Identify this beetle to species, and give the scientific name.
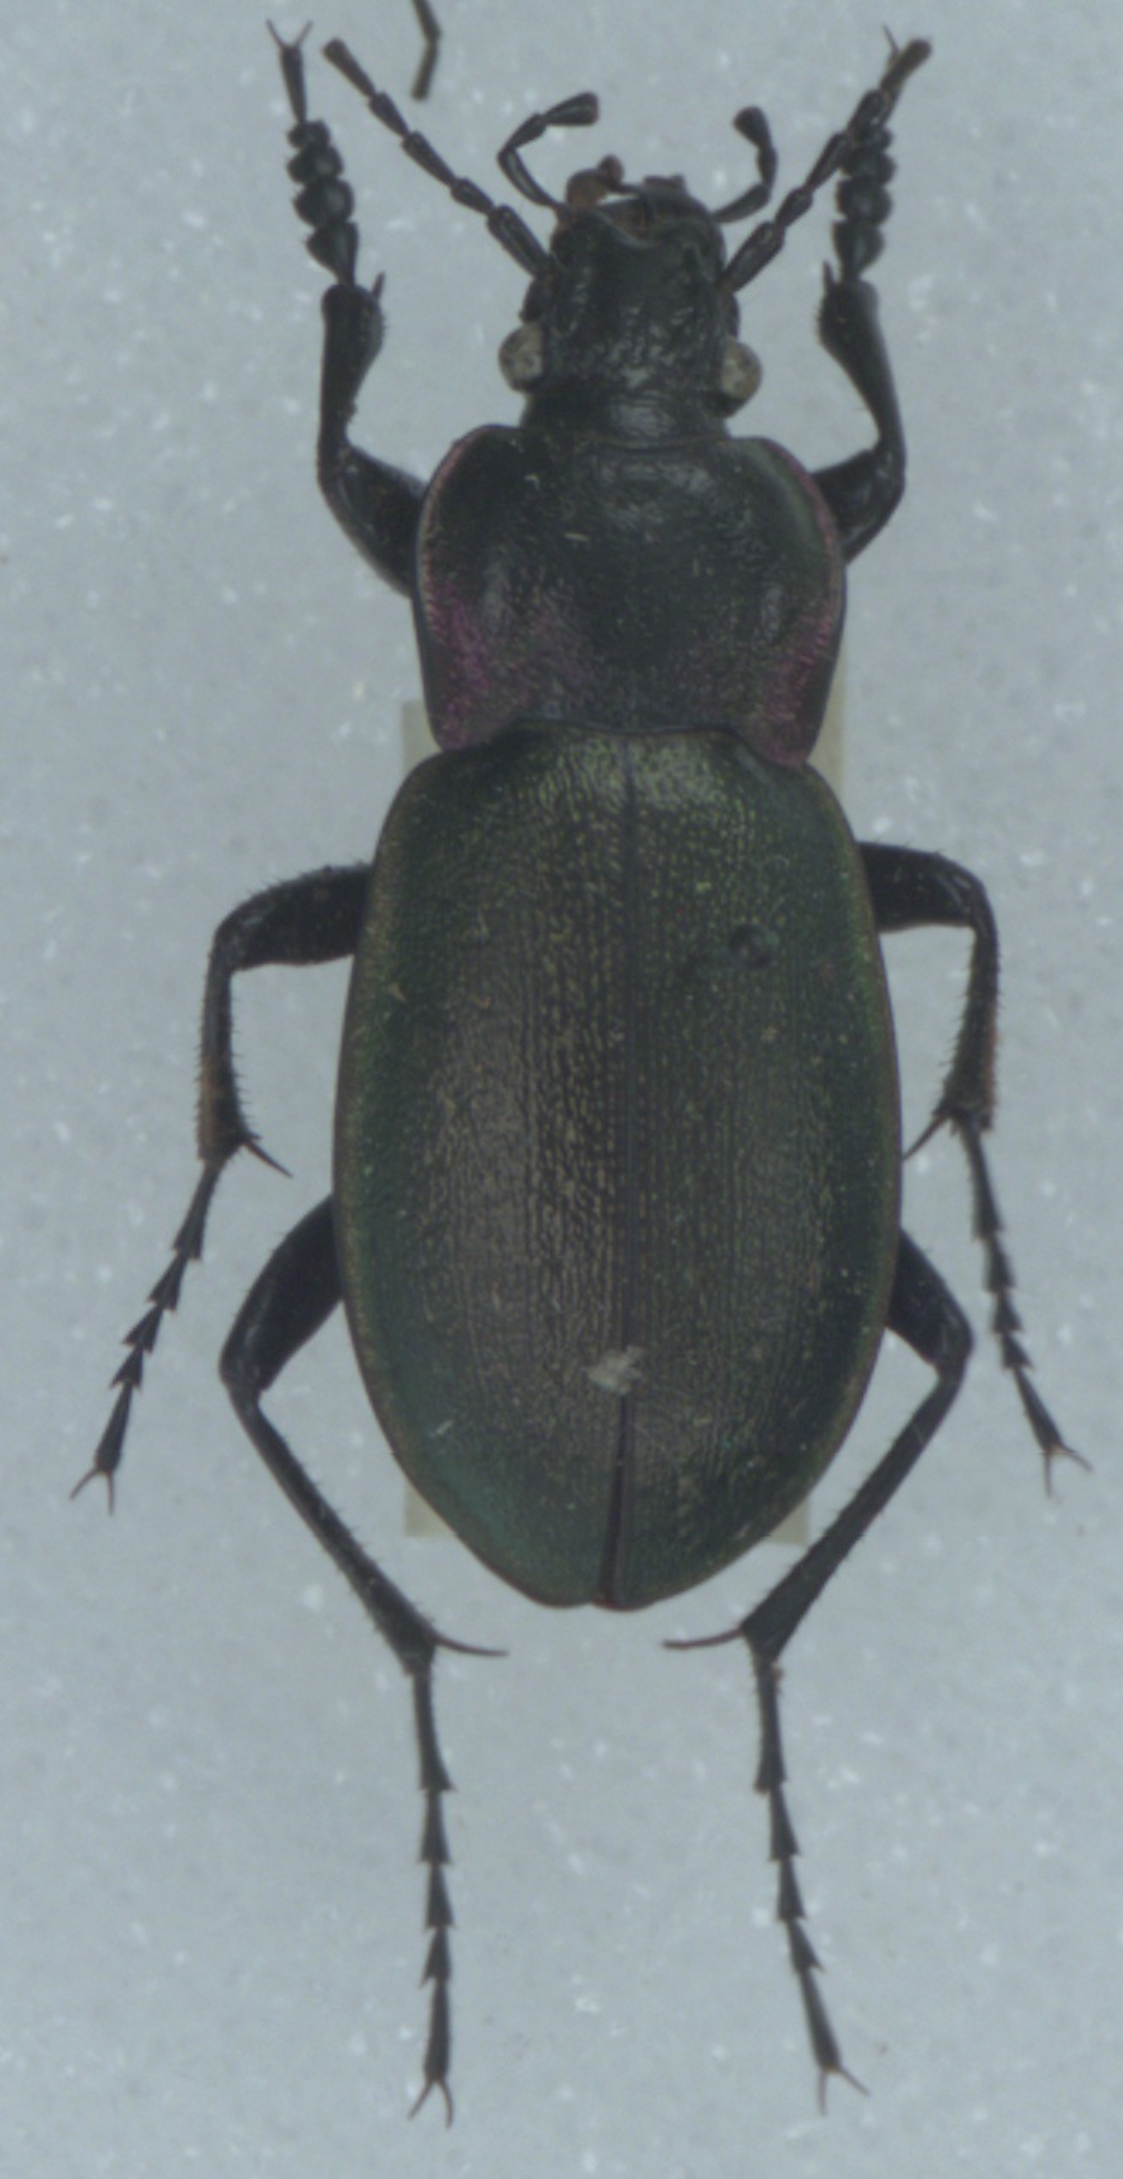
Carabus nemoralis
